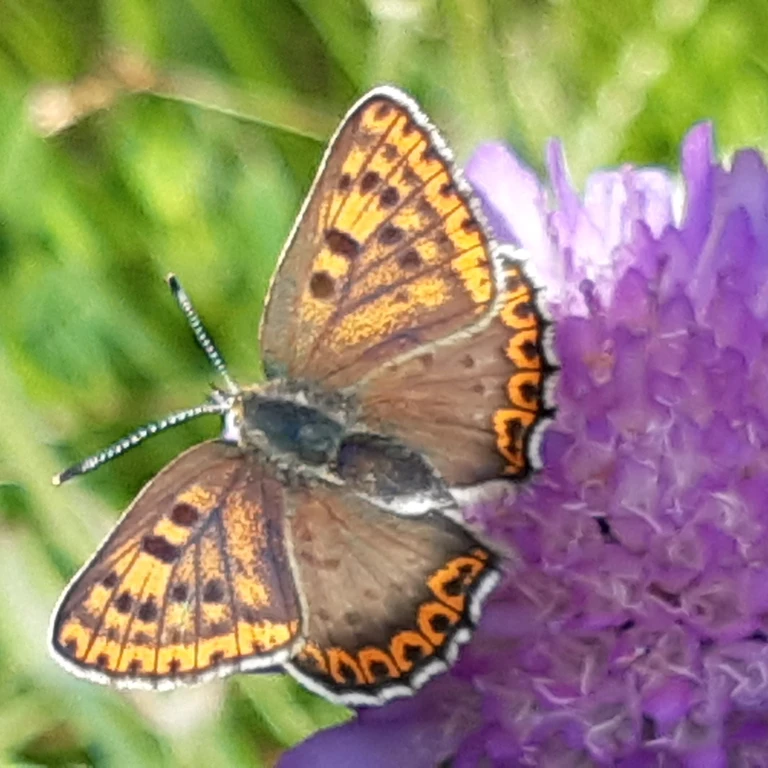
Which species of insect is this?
Lycaena tityrus (also Loweia tityrus)
